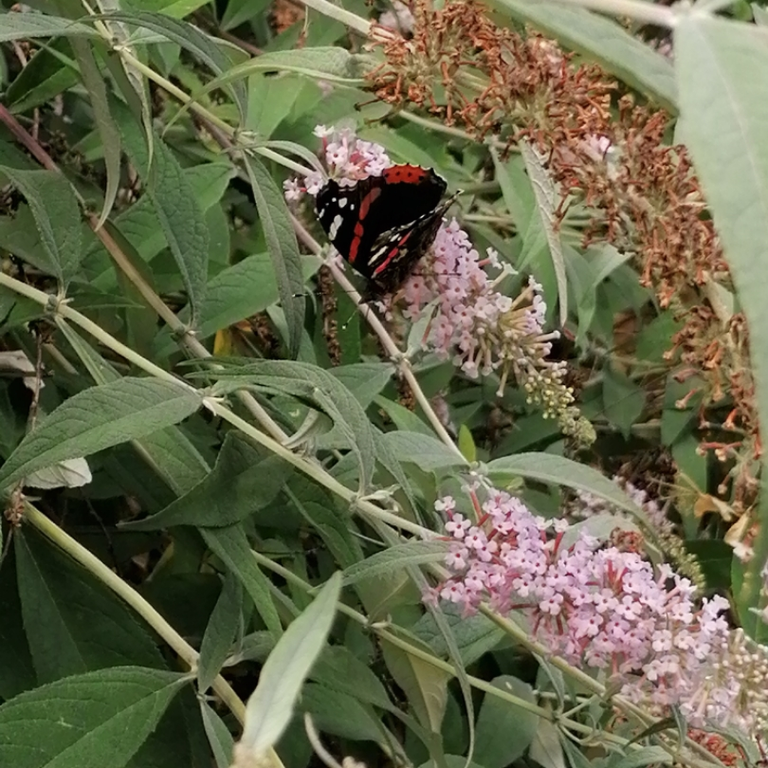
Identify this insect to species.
Vanessa atalanta
